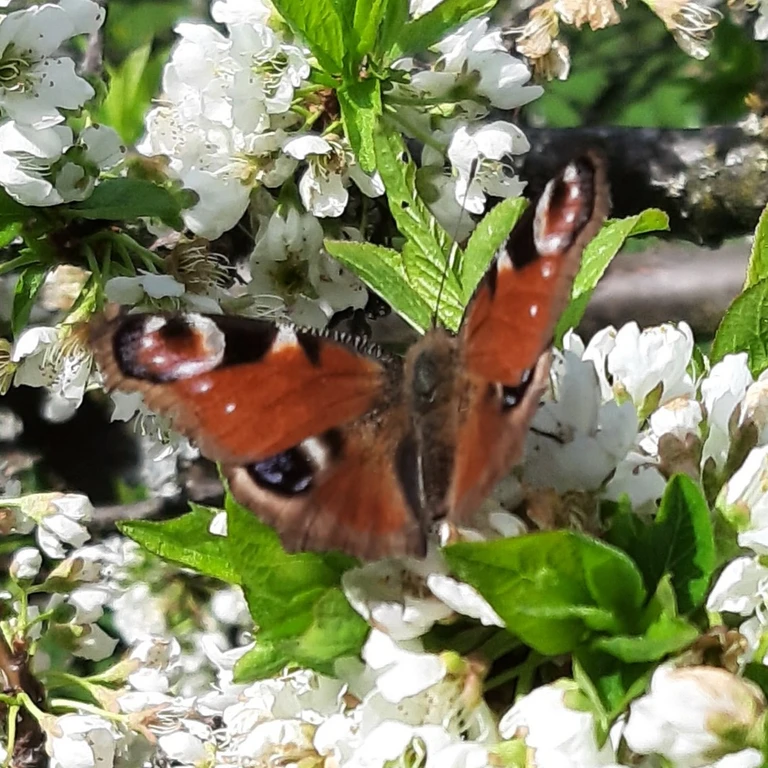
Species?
Aglais io
